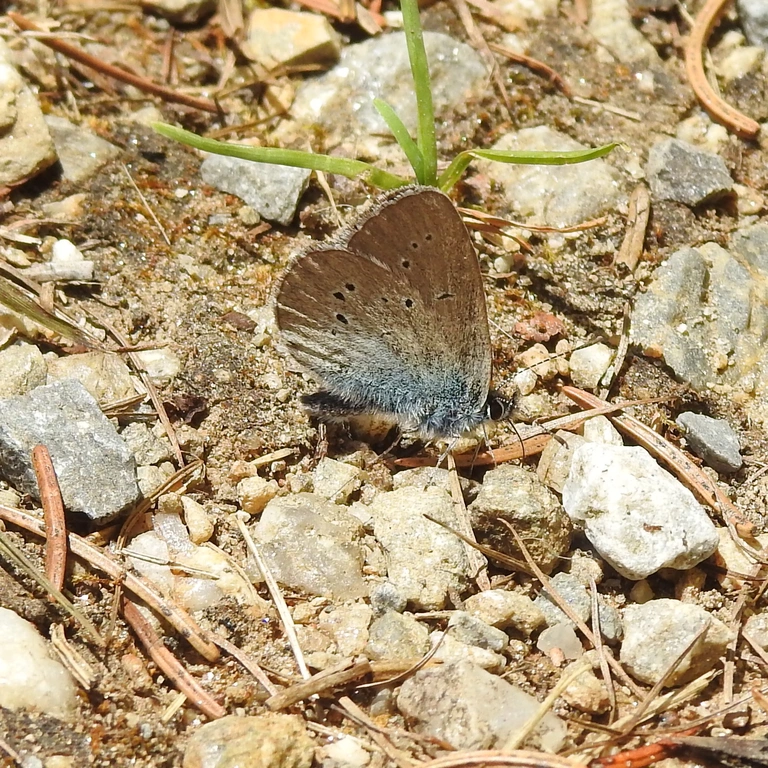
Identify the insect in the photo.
Cyaniris semiargus
